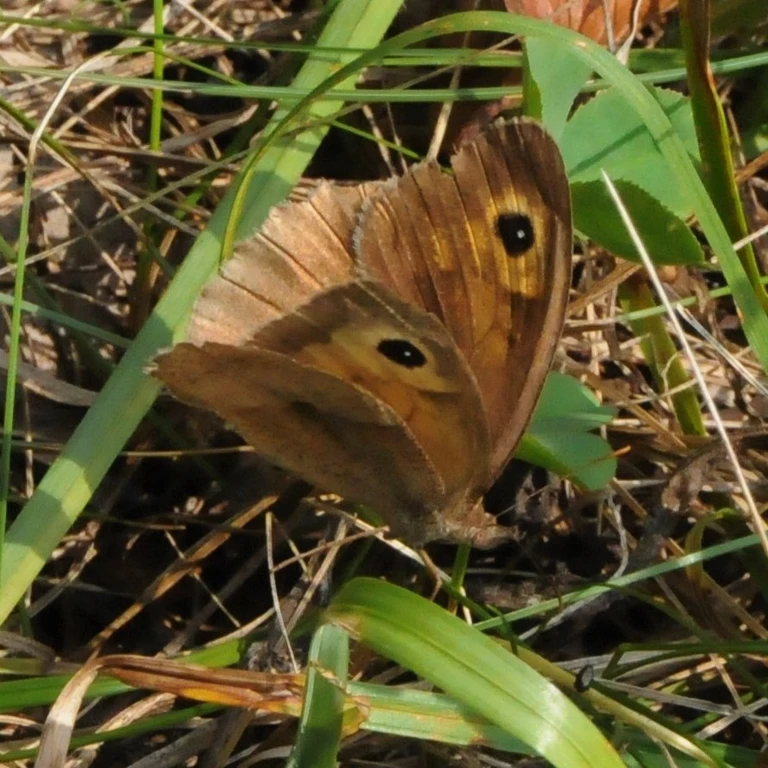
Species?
Maniola jurtina
